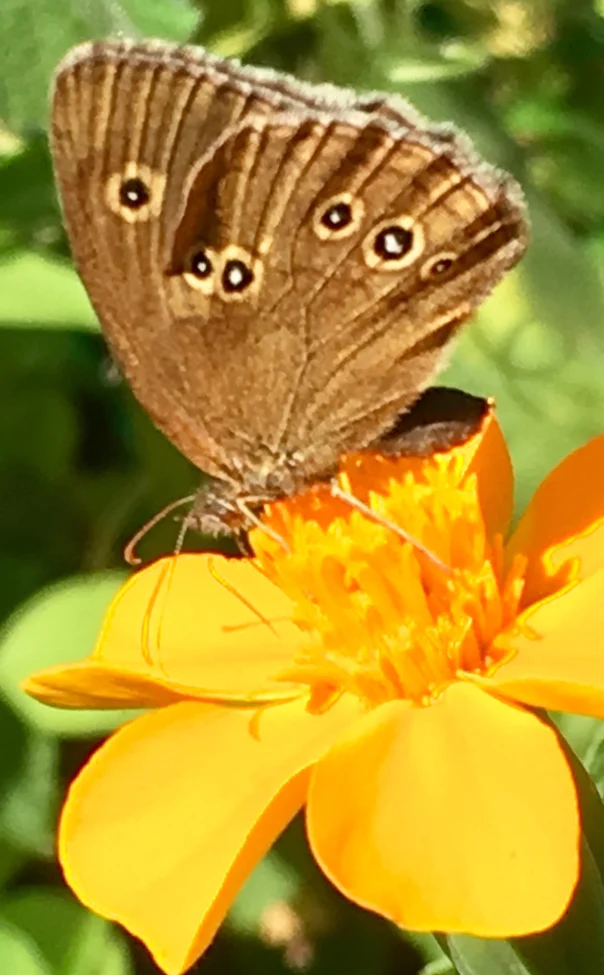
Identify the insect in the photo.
Aphantopus hyperantus
